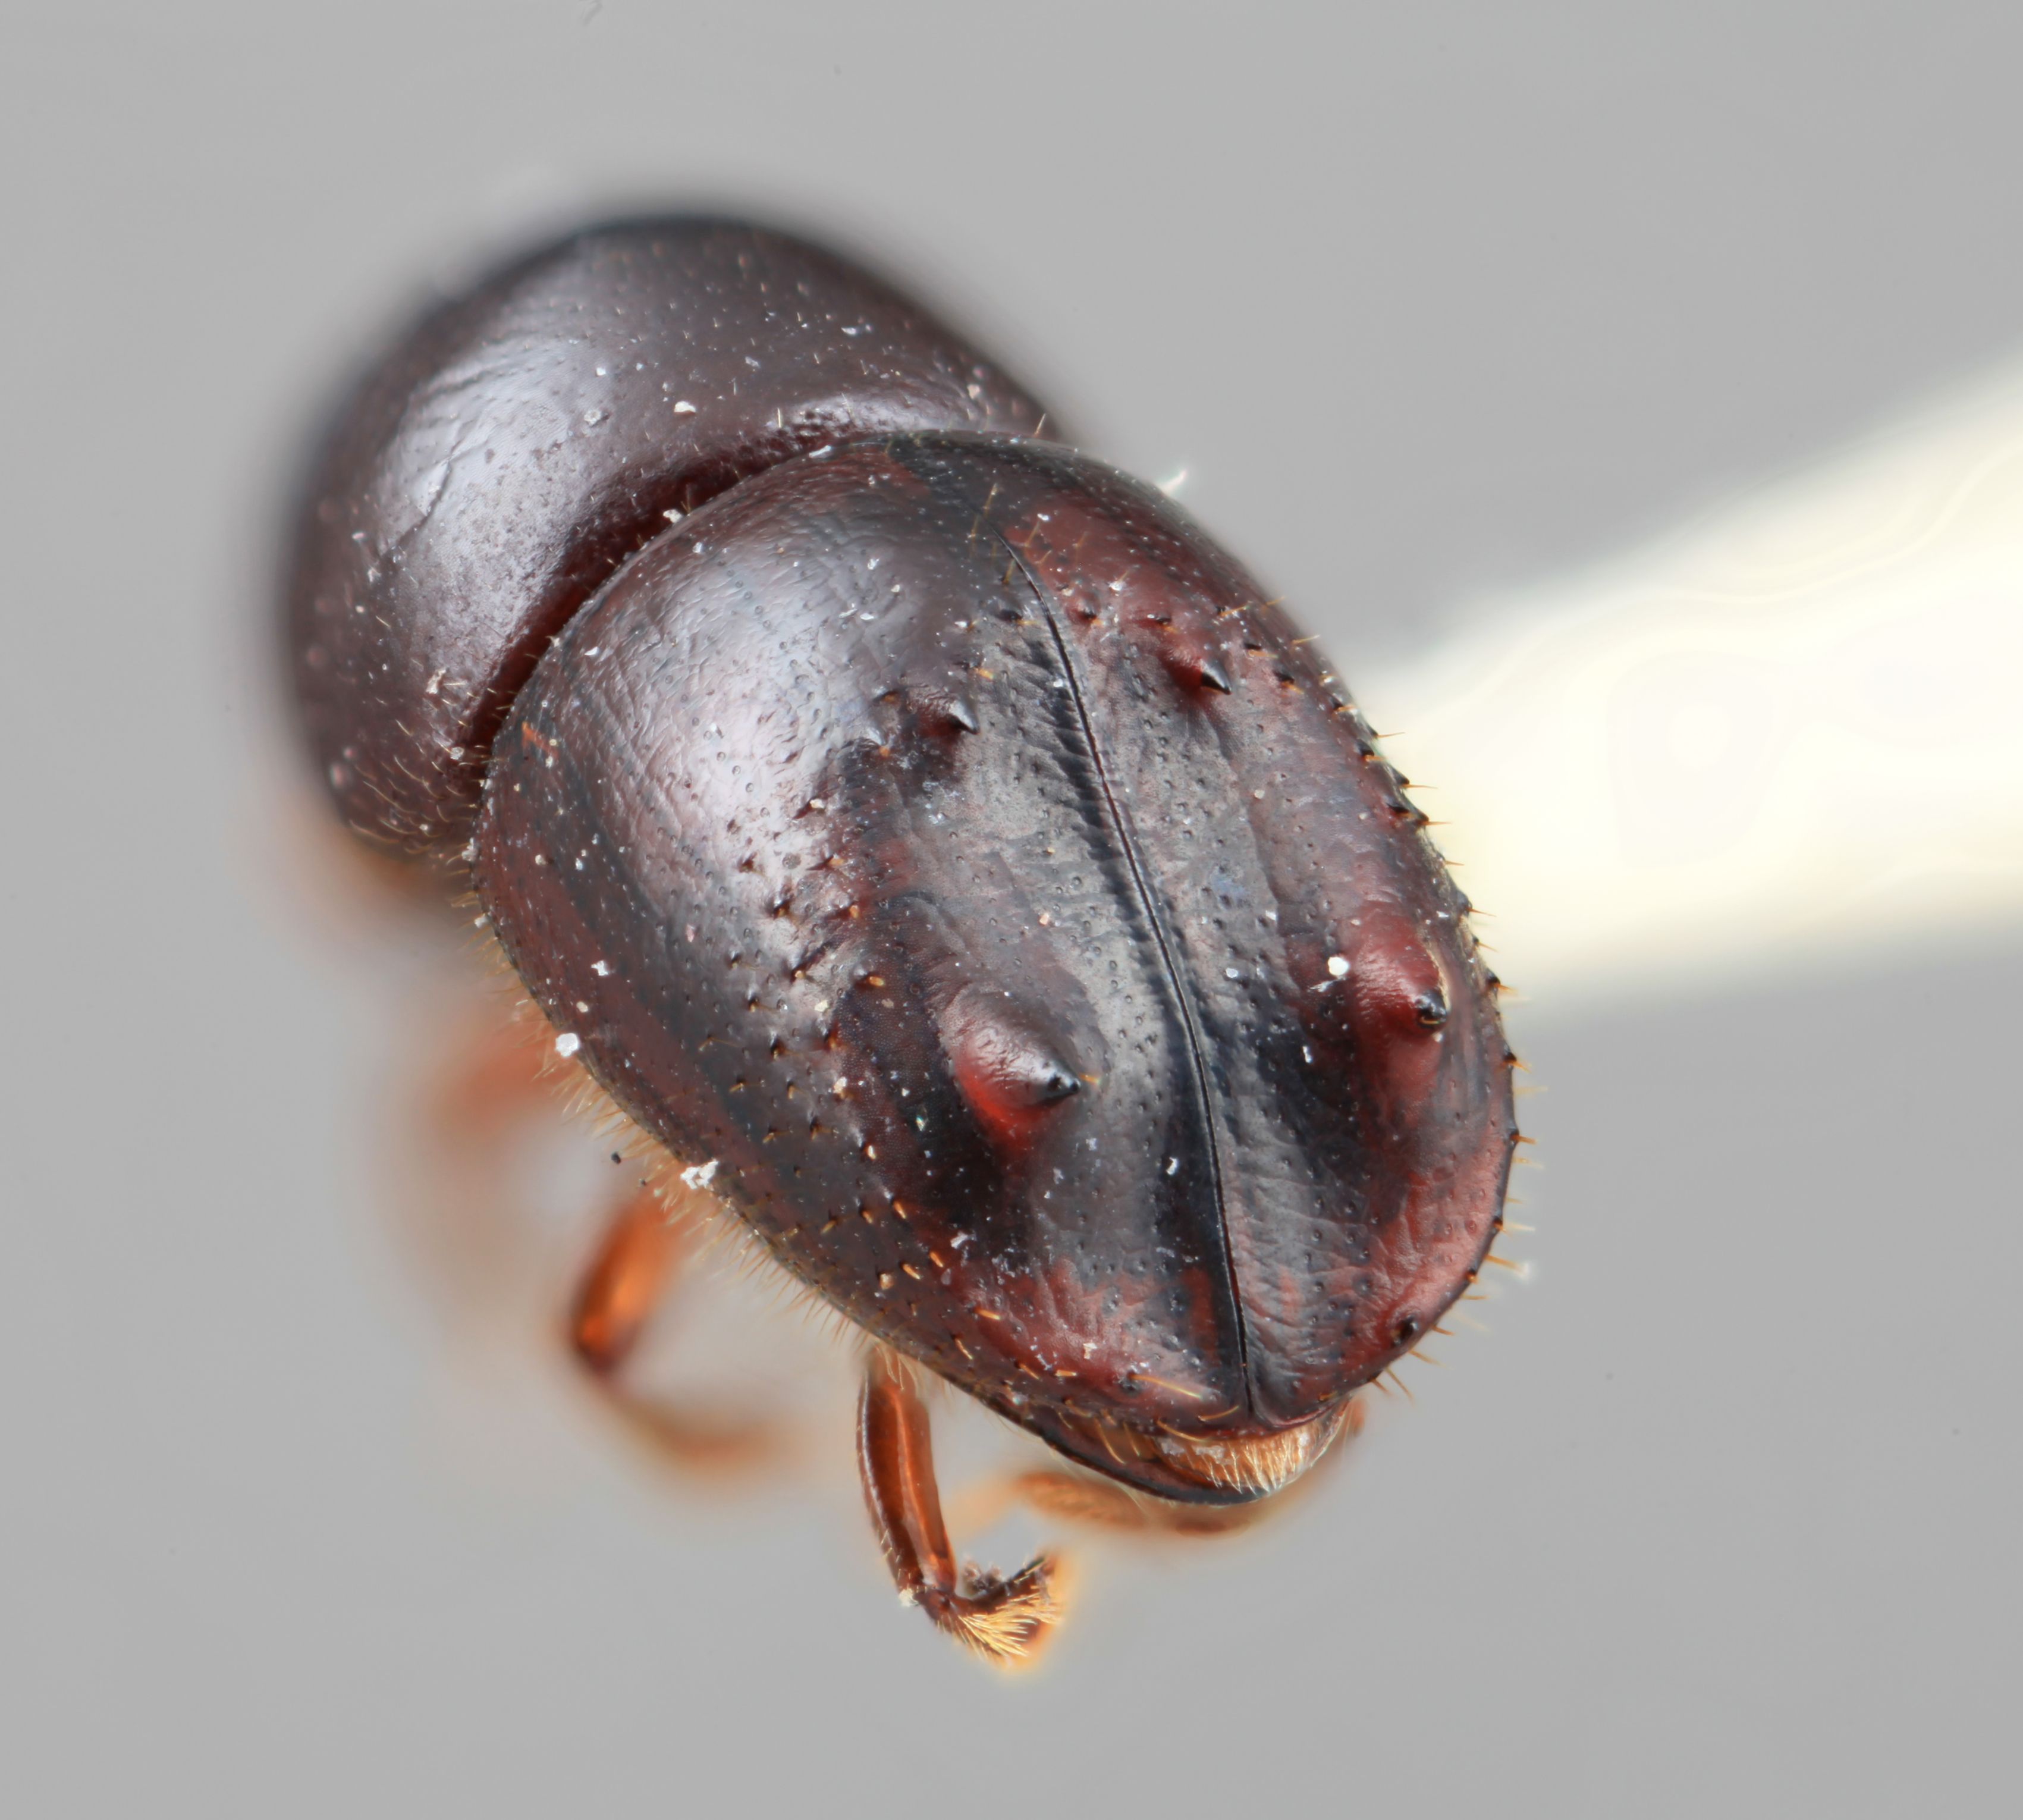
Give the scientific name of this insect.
Xyleborus ebenus
